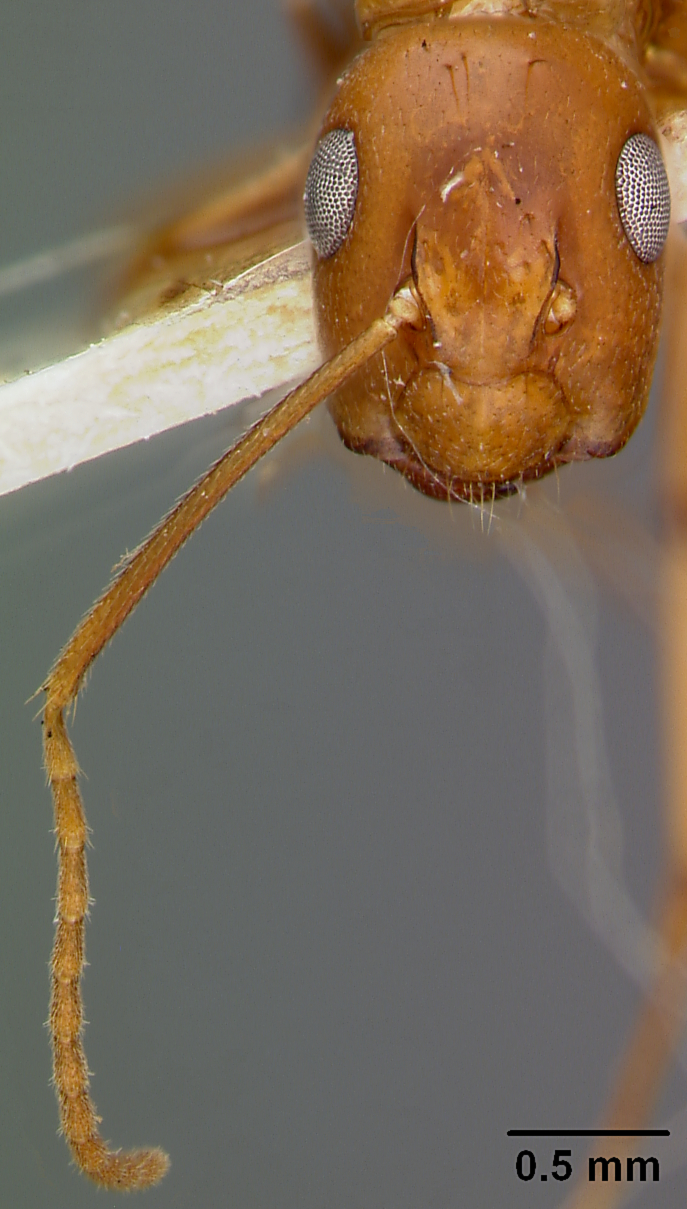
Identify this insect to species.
Camponotus maudella
